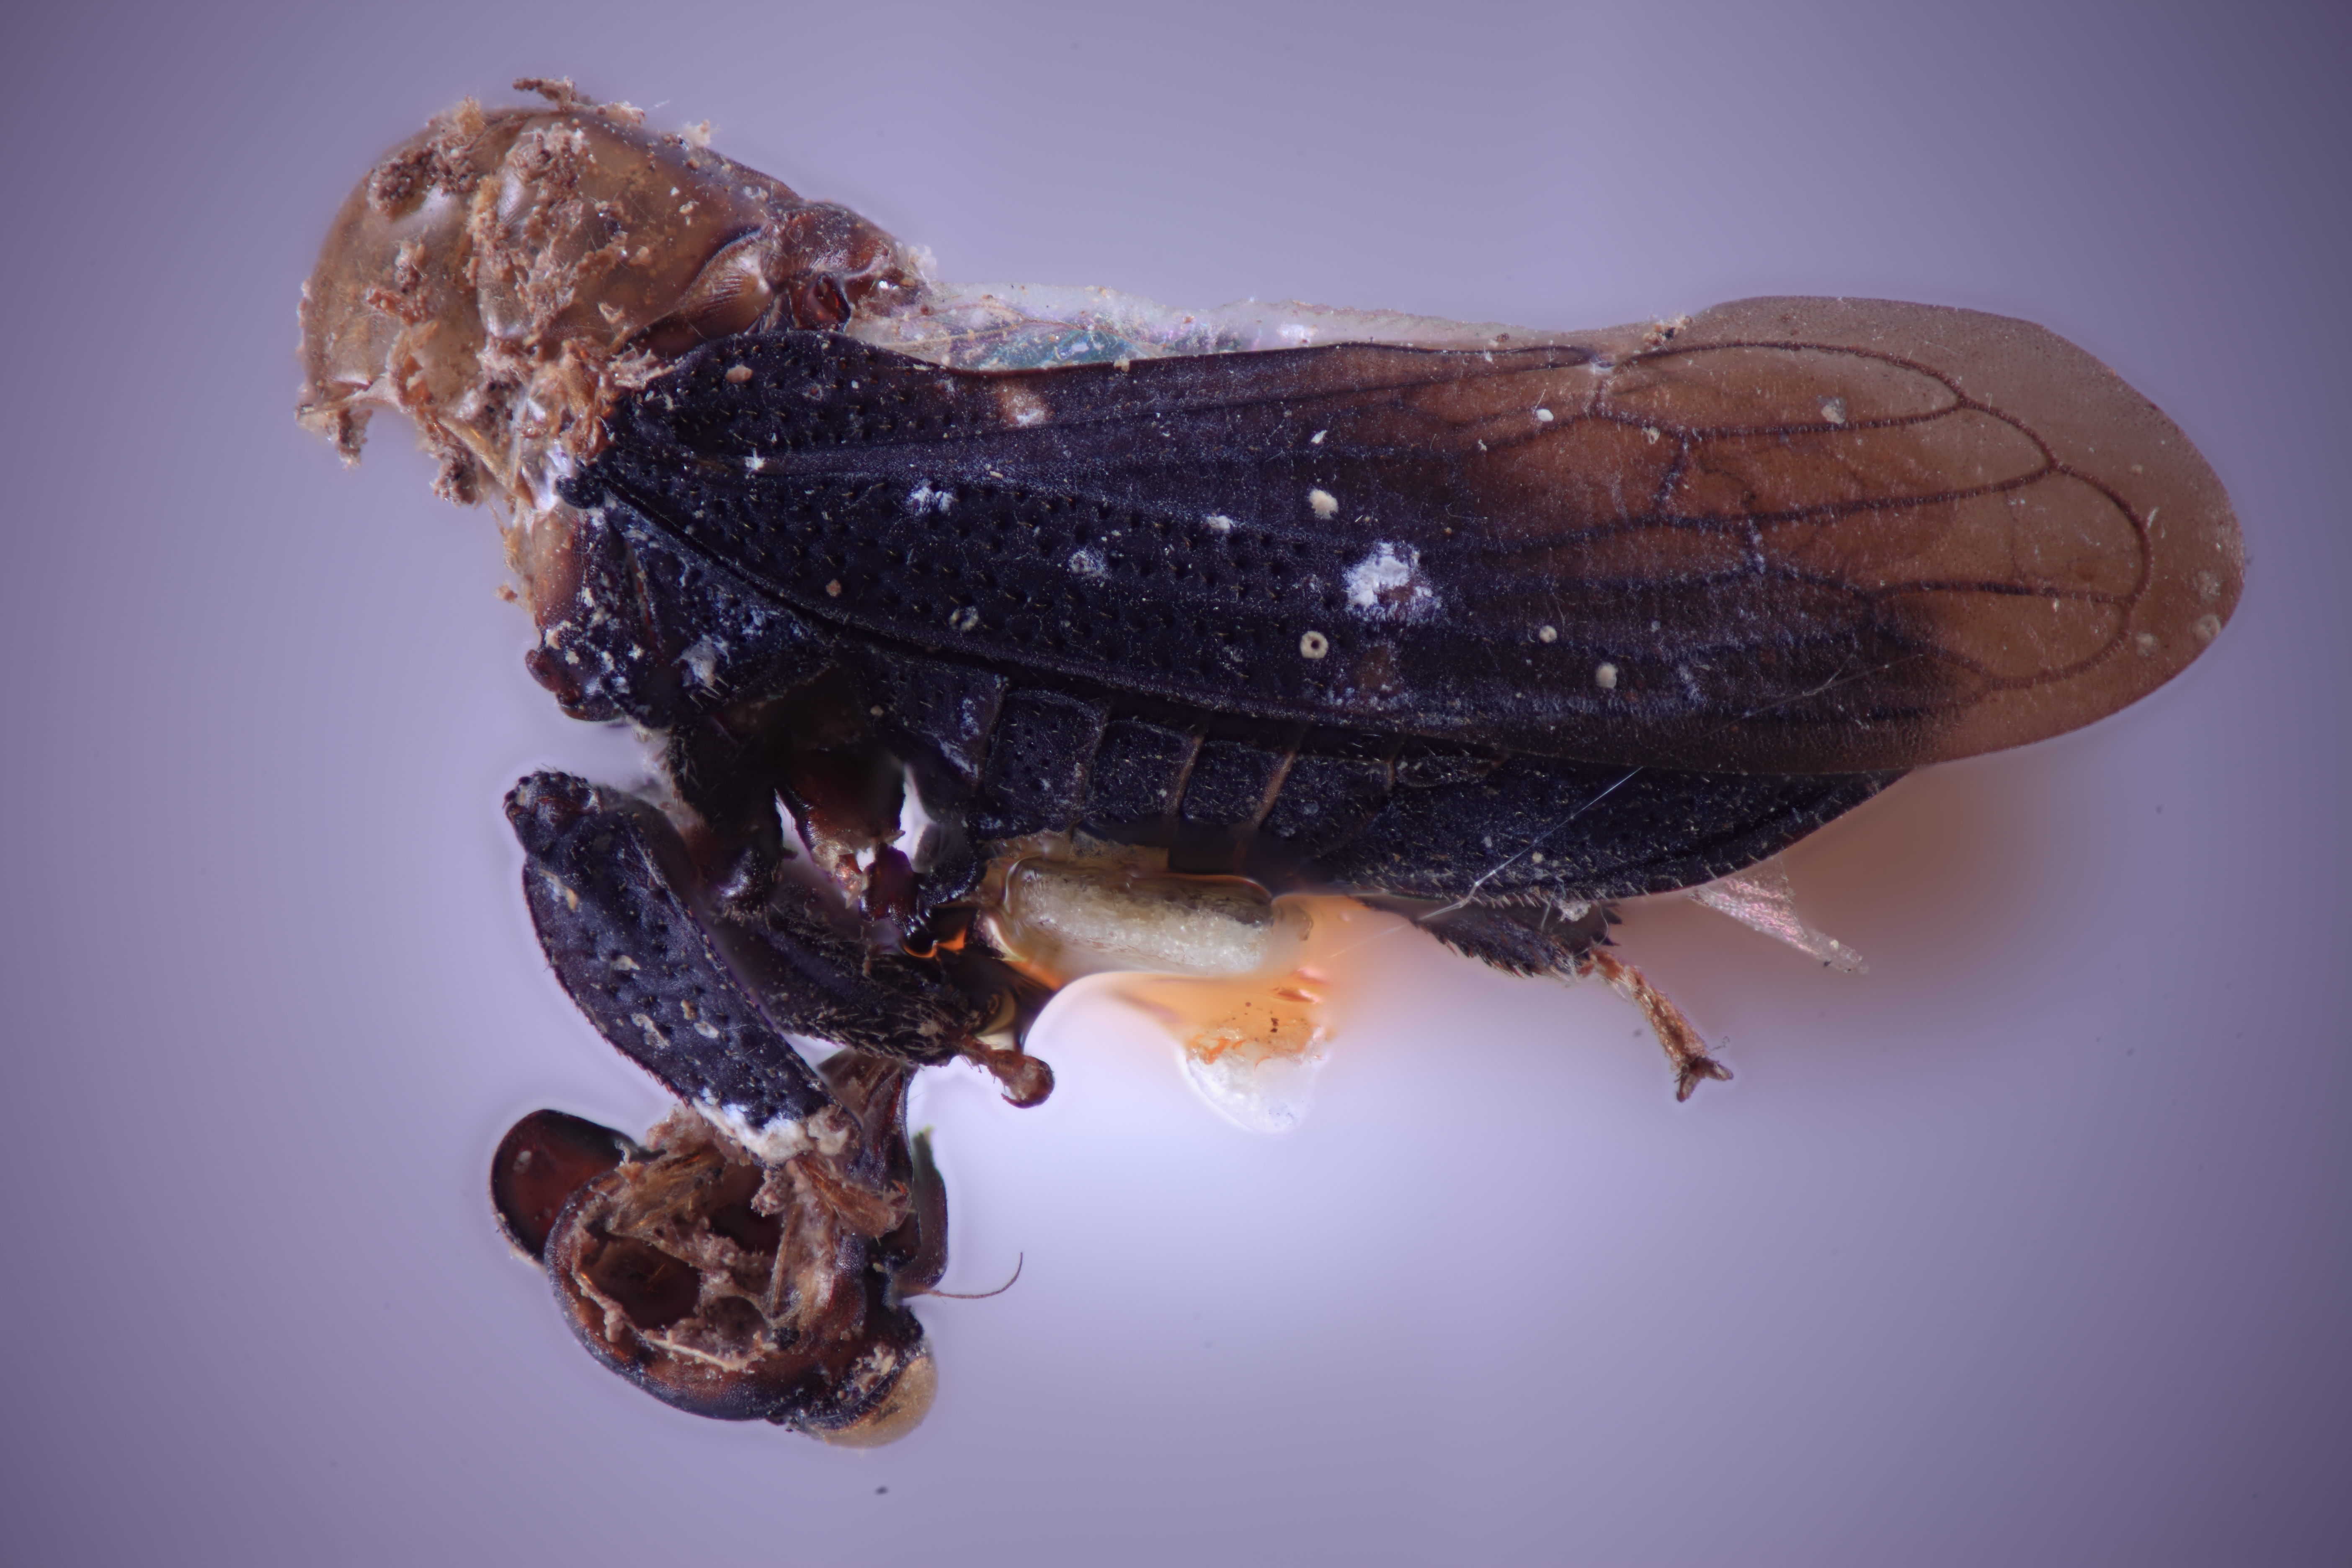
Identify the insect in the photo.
Notocera alata
